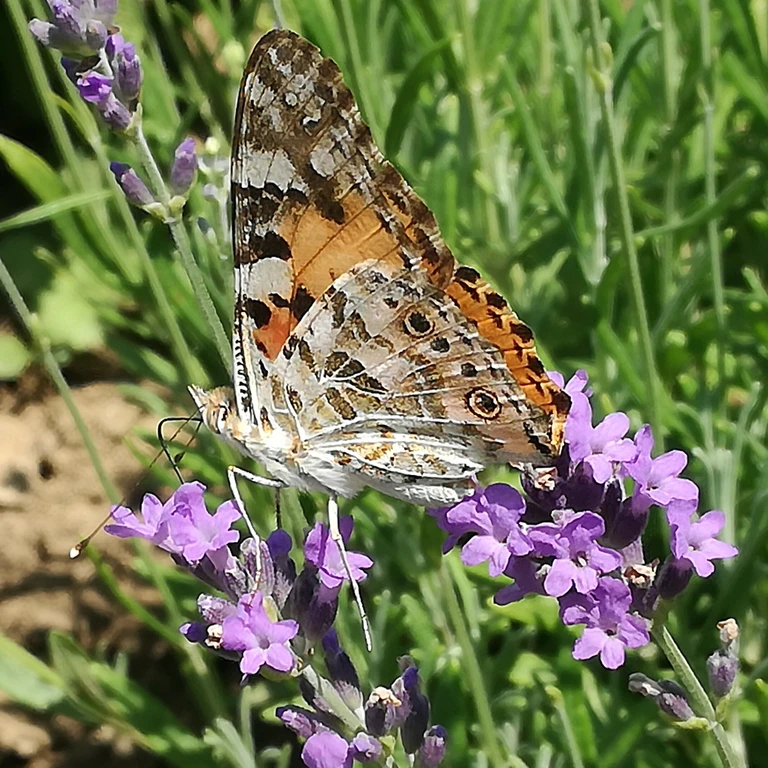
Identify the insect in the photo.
Vanessa cardui
